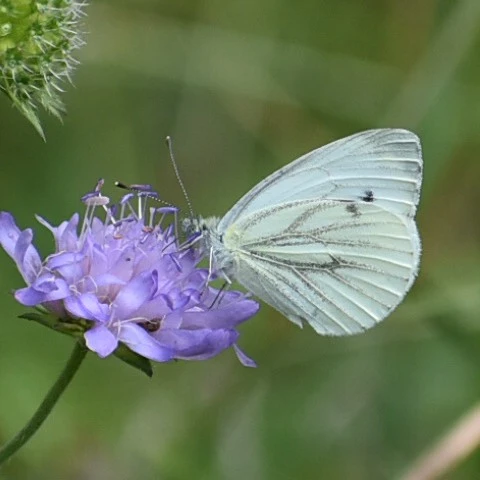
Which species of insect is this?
Pieris napi
